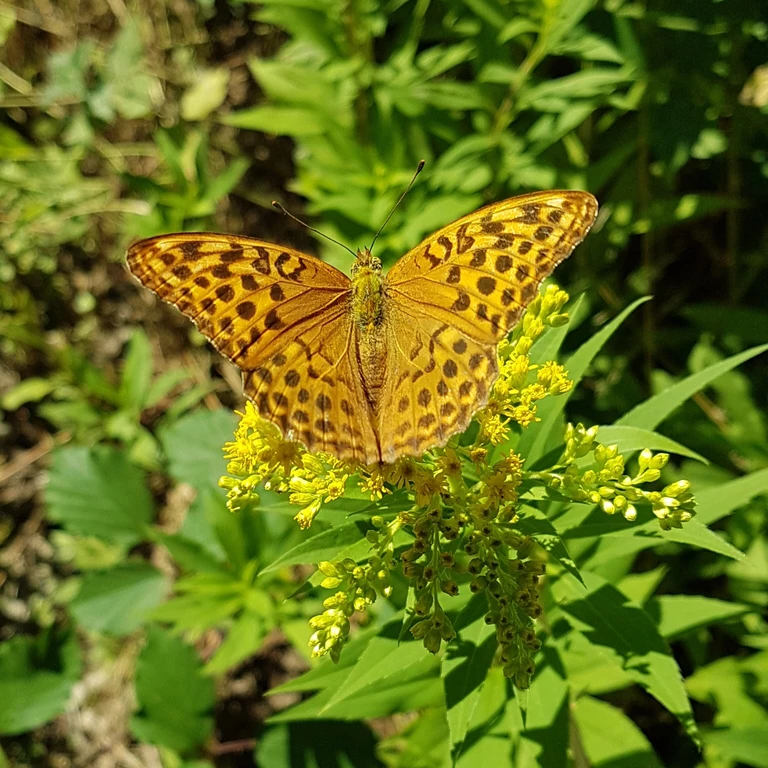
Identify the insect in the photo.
Argynnis paphia
